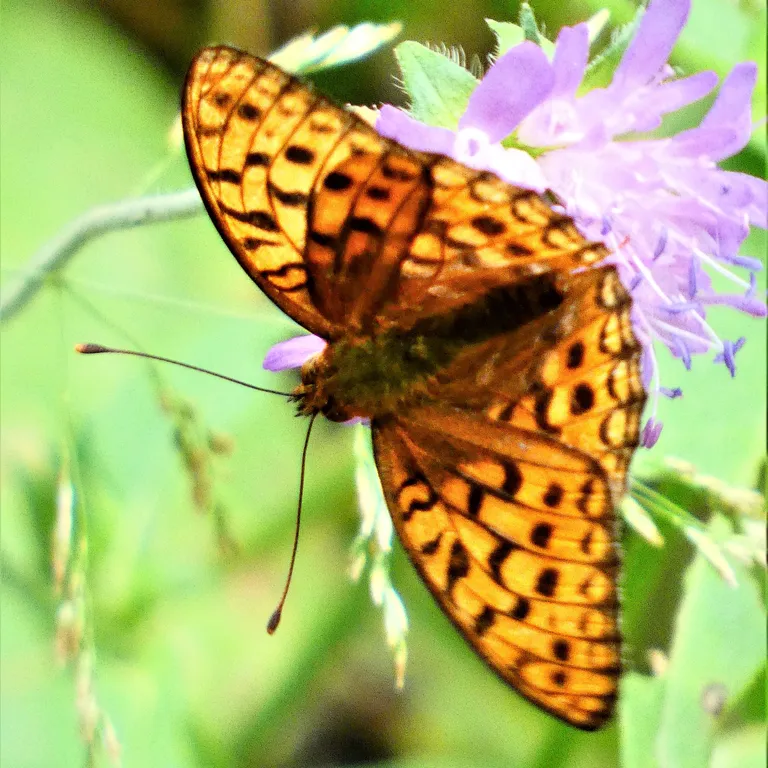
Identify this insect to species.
Fabriciana adippe
